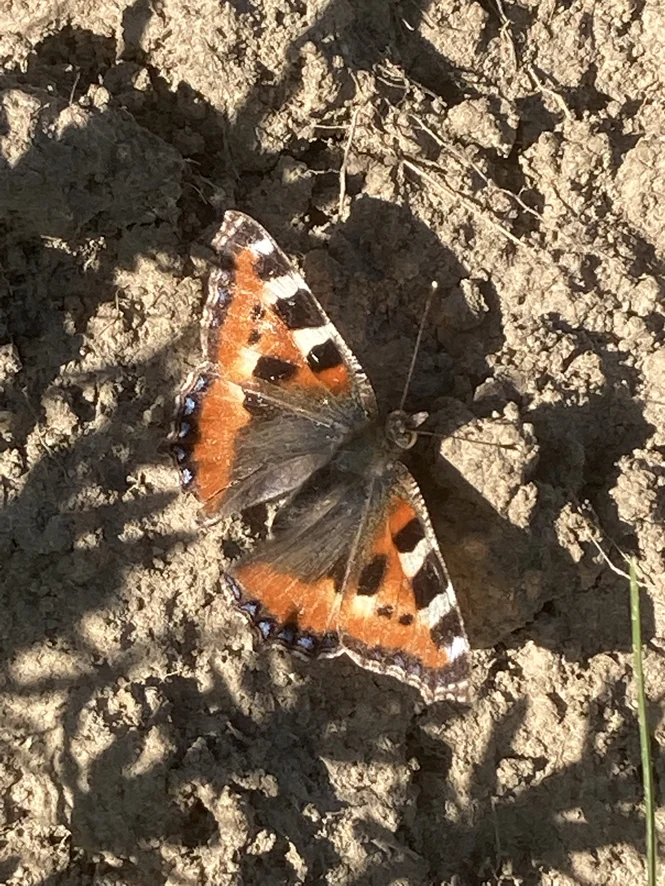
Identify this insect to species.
Aglais urticae
